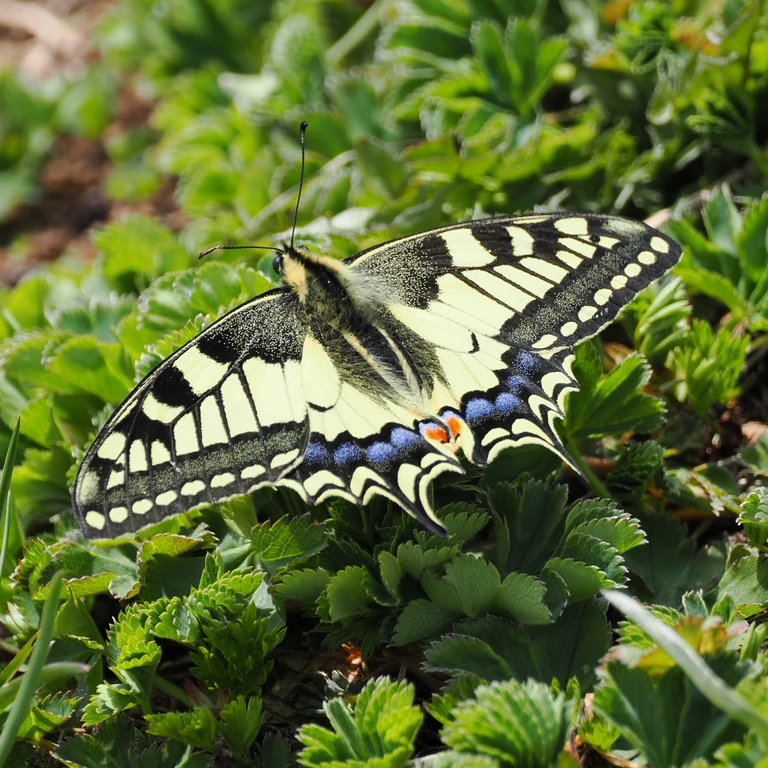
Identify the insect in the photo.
Papilio machaon
